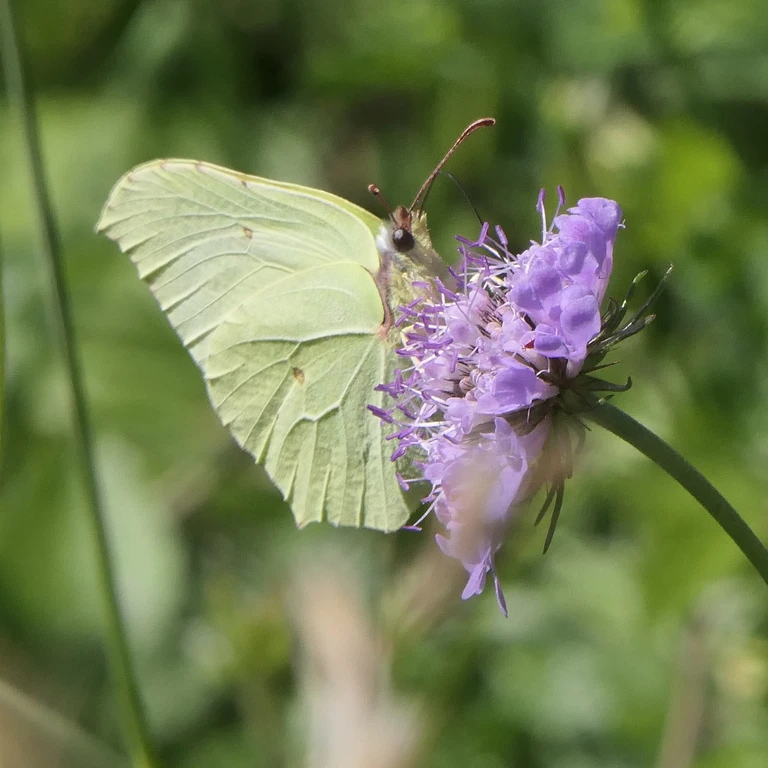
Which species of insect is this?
Gonepteryx rhamni
